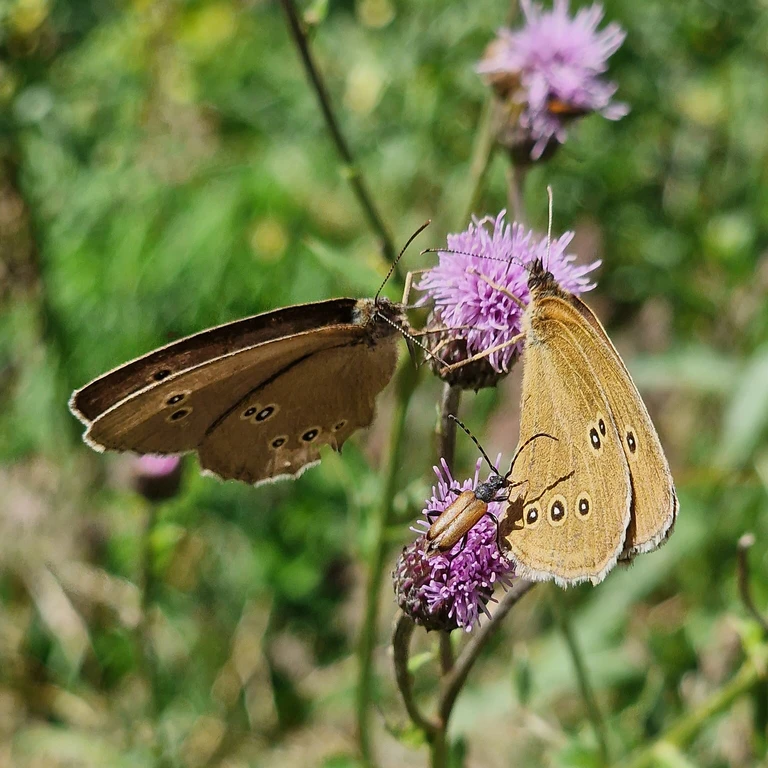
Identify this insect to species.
Aphantopus hyperantus
